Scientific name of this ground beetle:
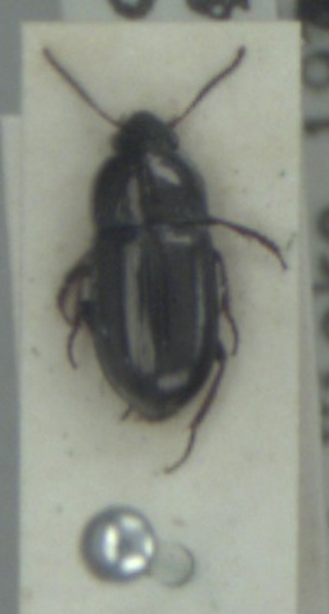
Amara tibialis
